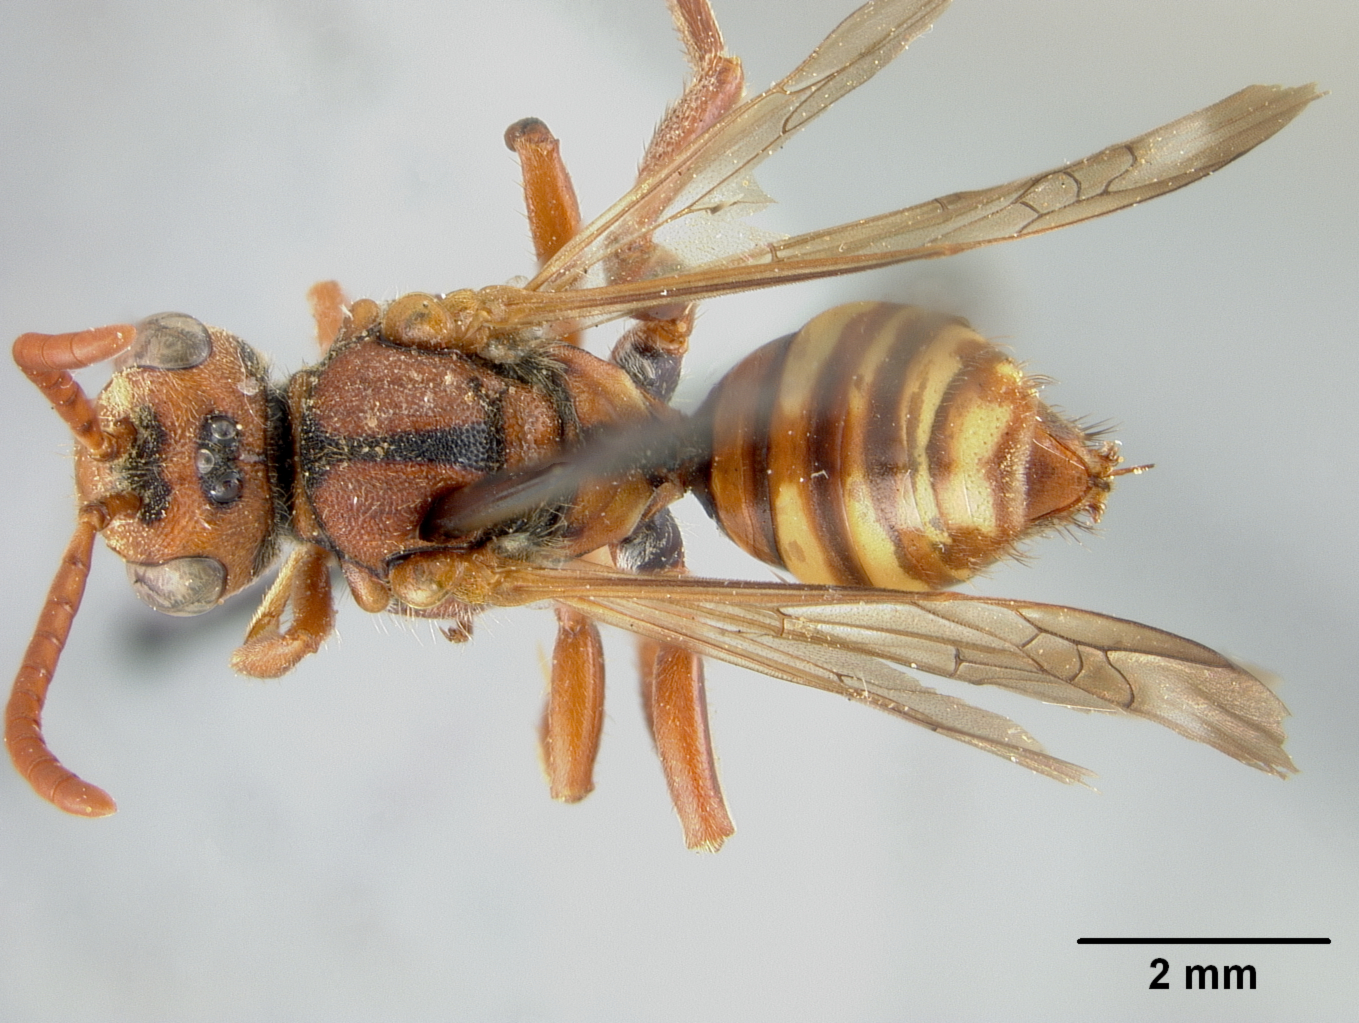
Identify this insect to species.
Nomada sedae
